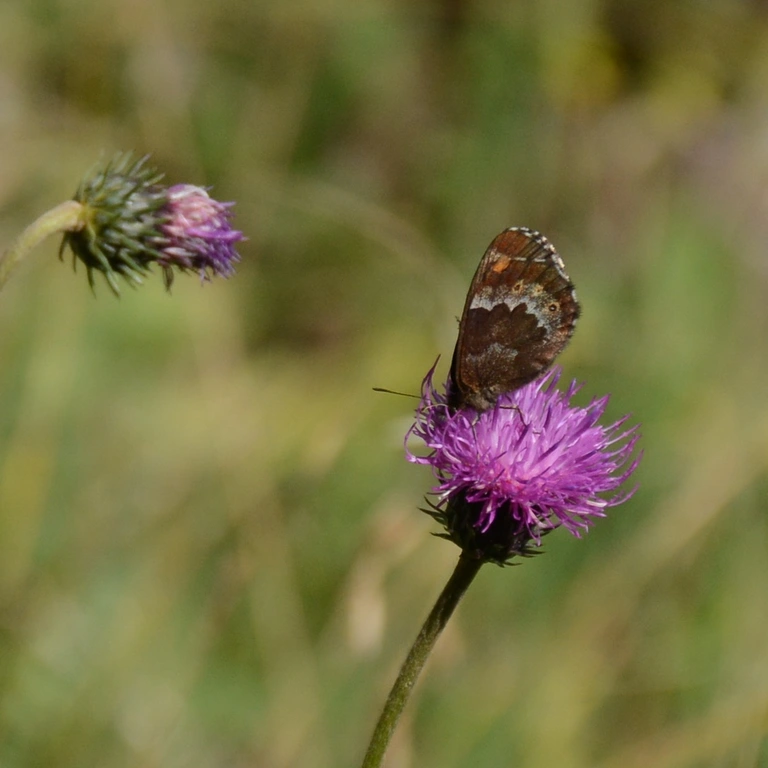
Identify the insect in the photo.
Erebia euryale
